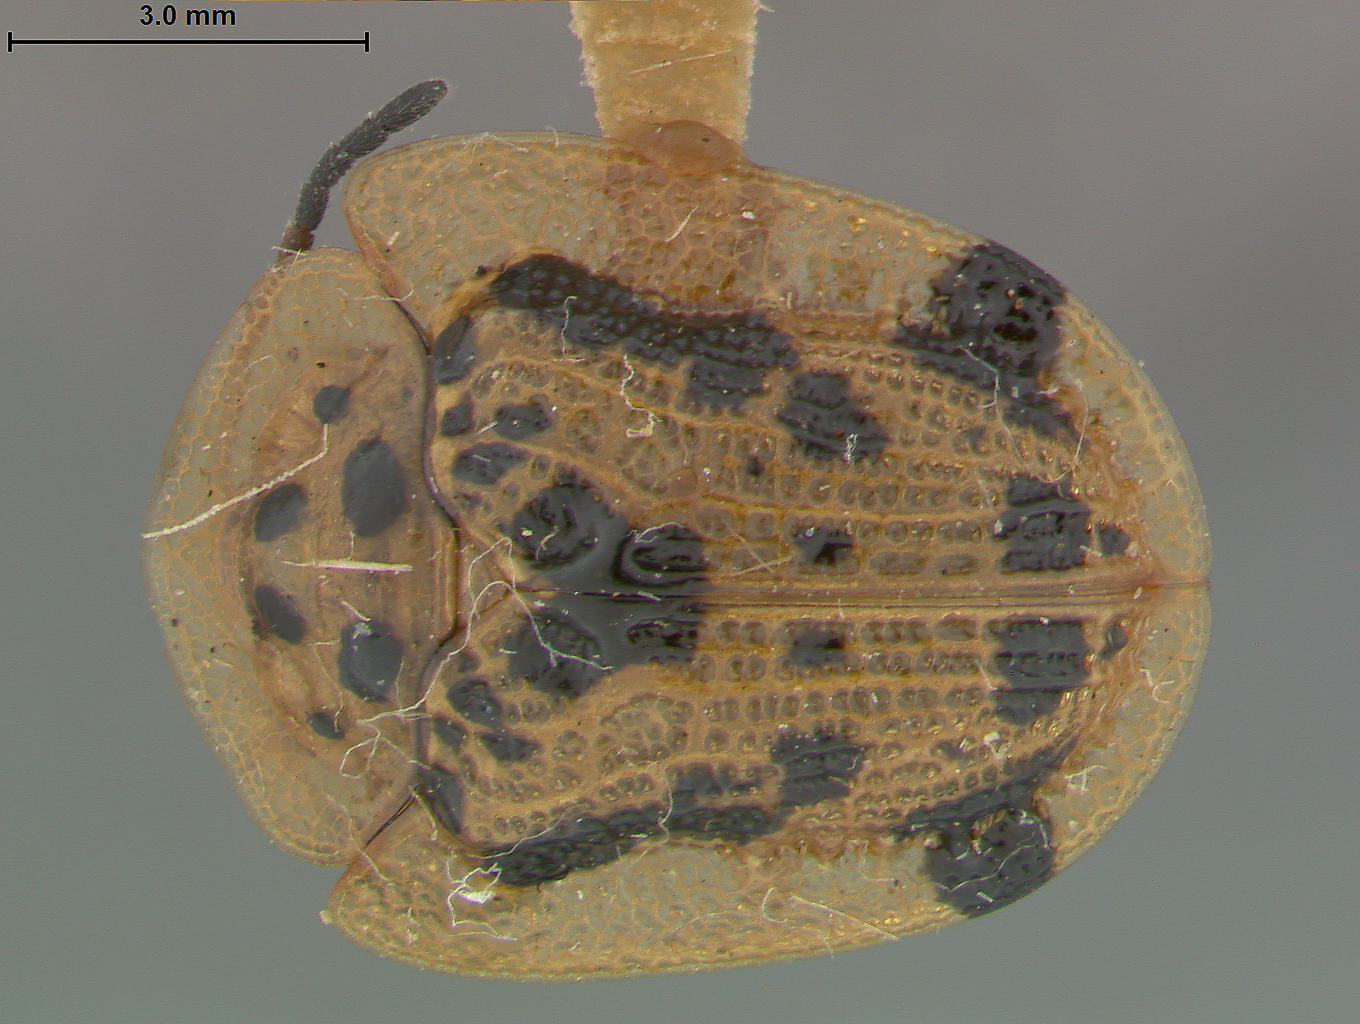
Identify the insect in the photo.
Laccoptera quaturodecimnotata
